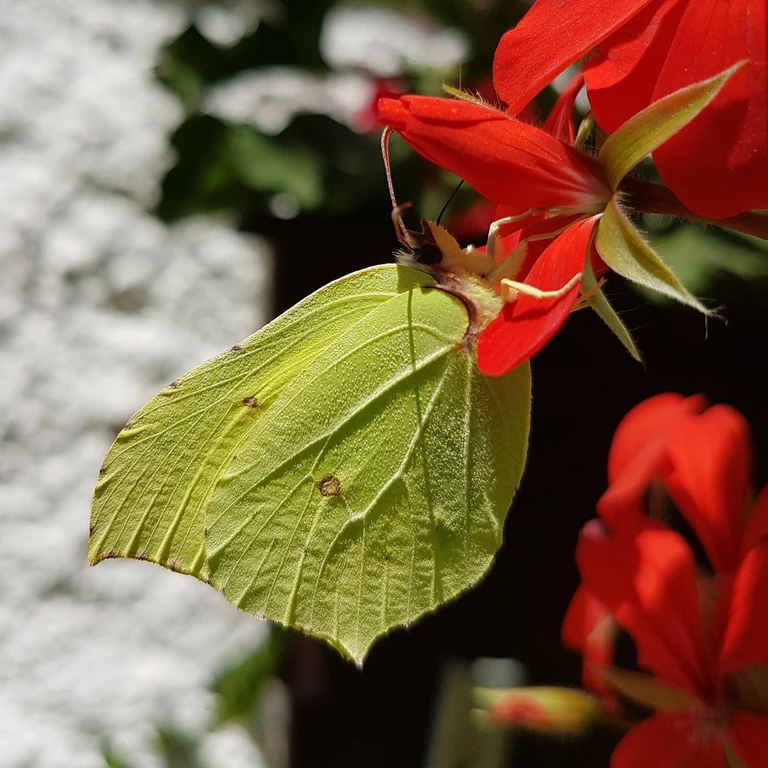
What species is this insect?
Gonepteryx rhamni
